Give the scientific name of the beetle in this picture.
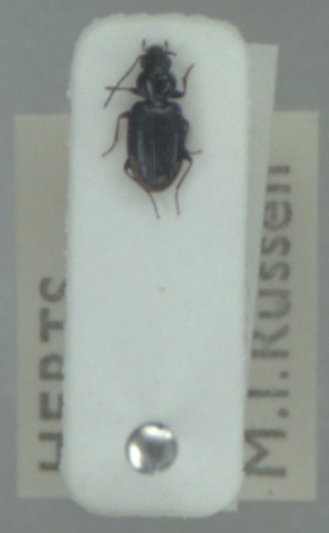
Bembidion lunulatum
